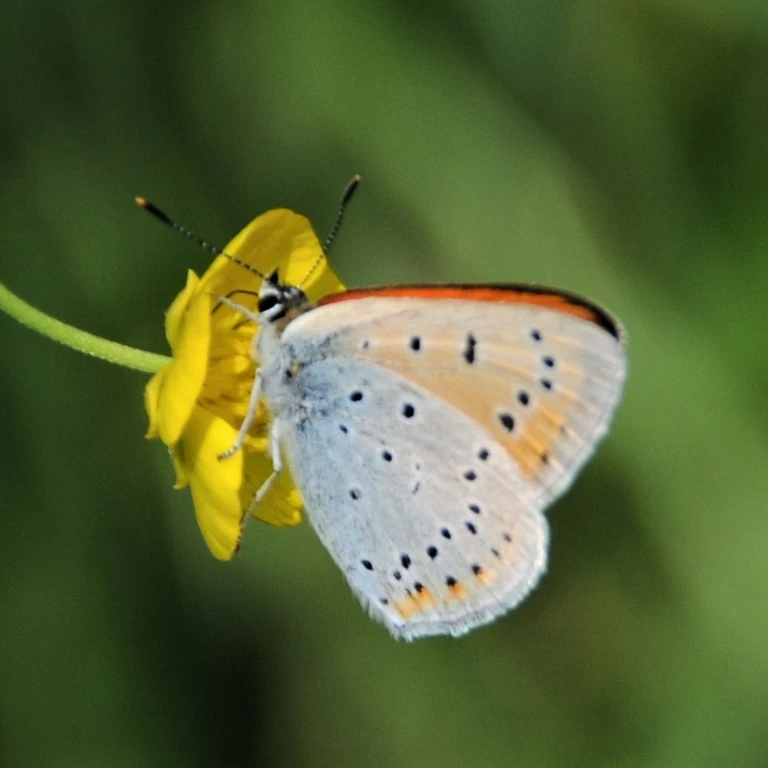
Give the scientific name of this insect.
Lycaena dispar
